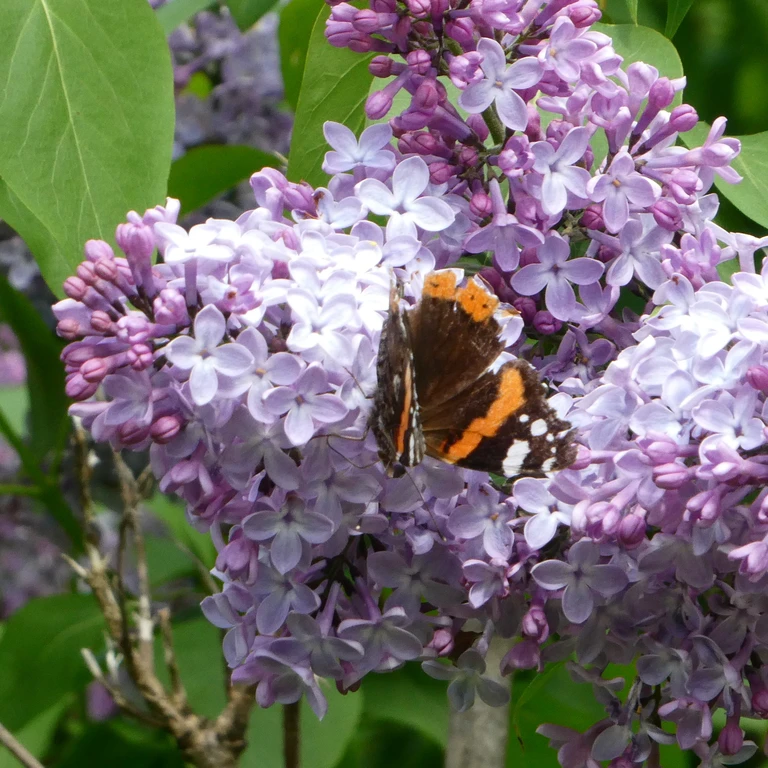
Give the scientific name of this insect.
Vanessa atalanta
